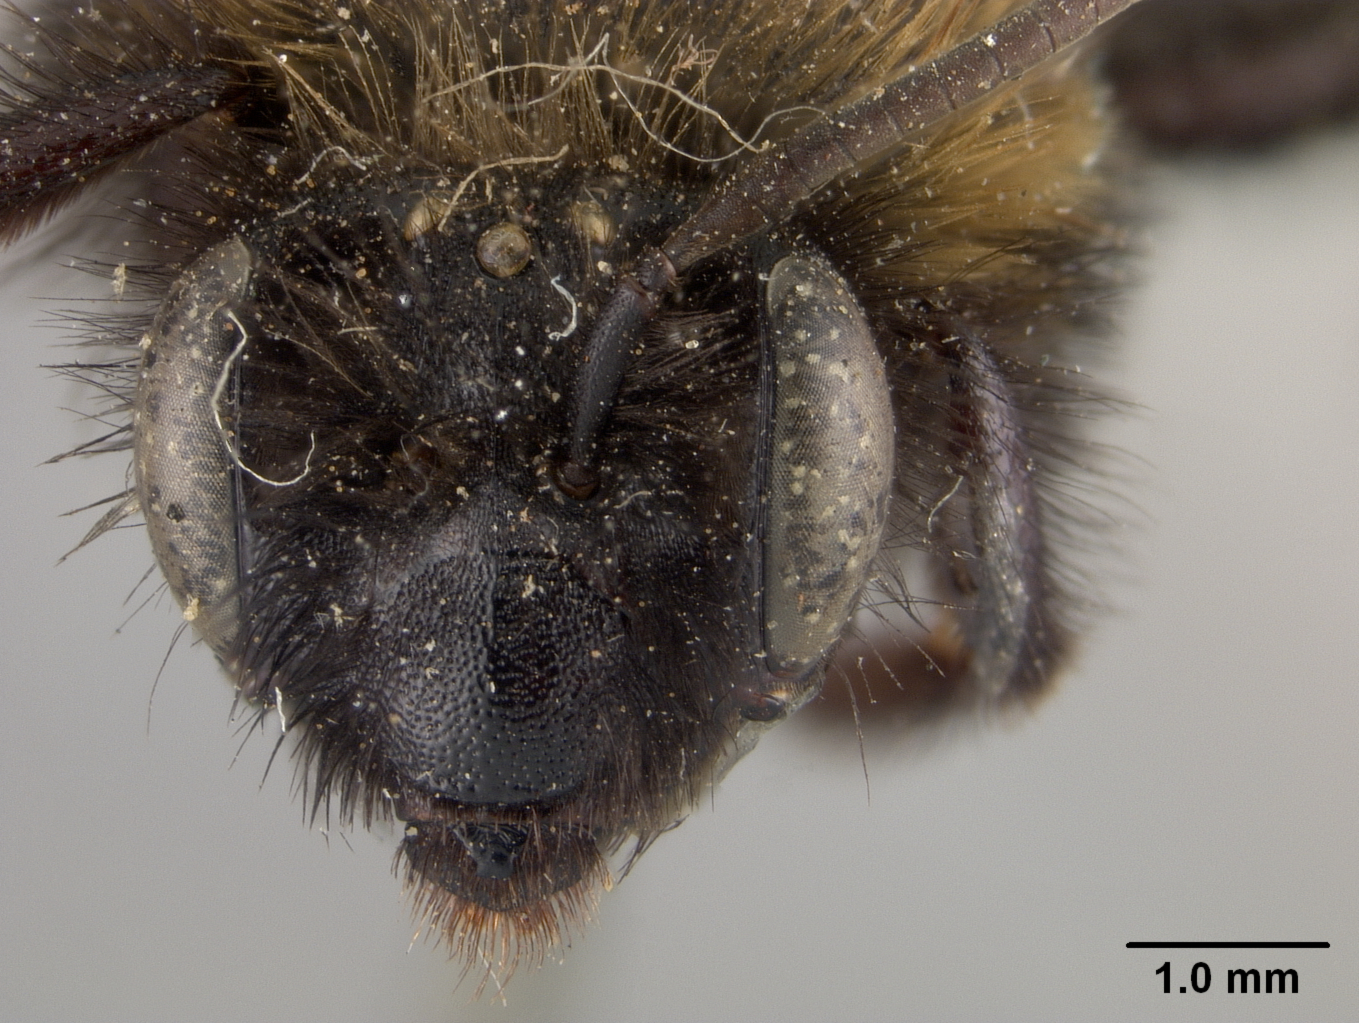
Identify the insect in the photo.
Andrena anograe
